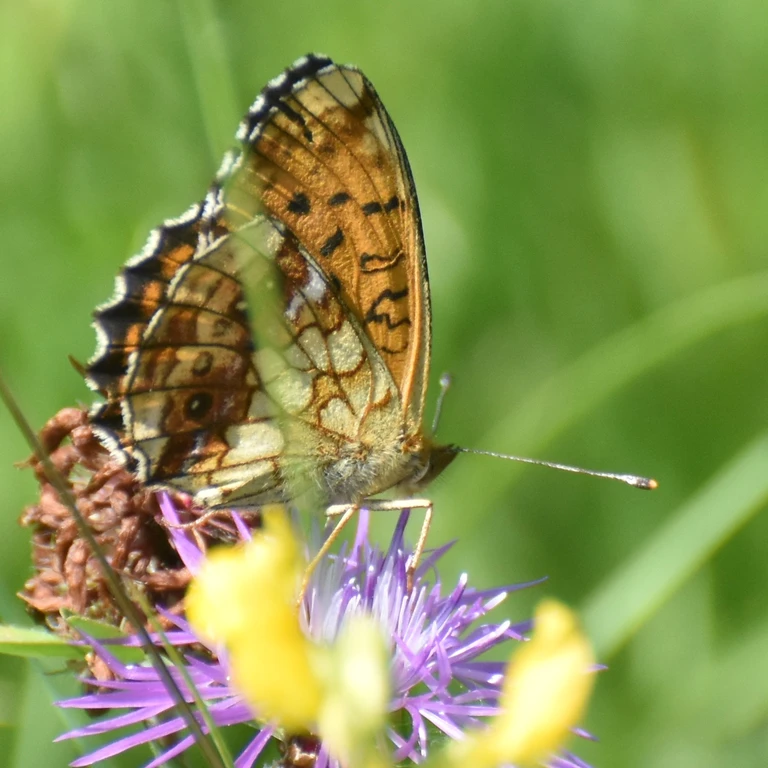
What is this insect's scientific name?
Brenthis ino
